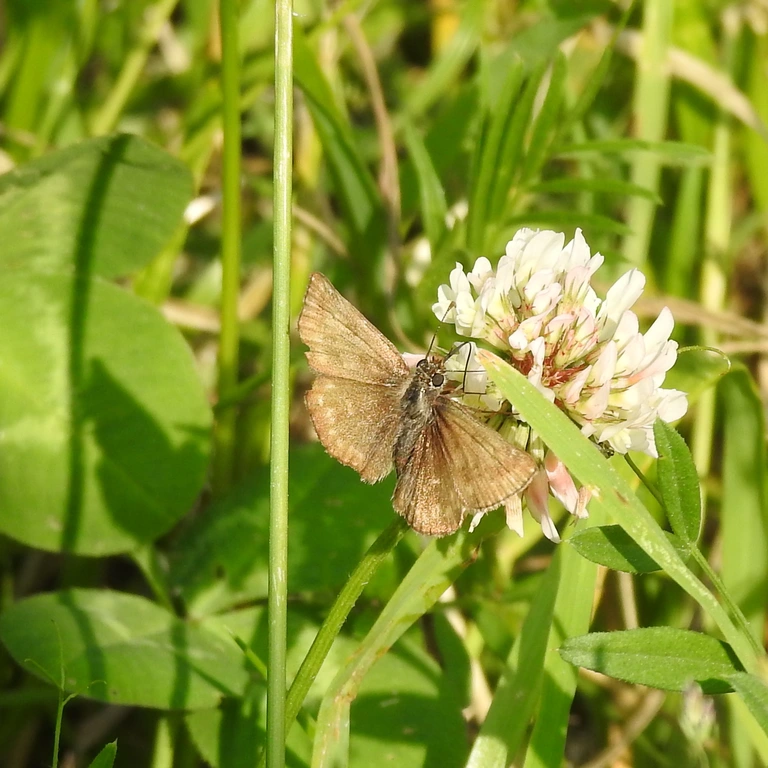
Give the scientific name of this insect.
Erynnis tages
